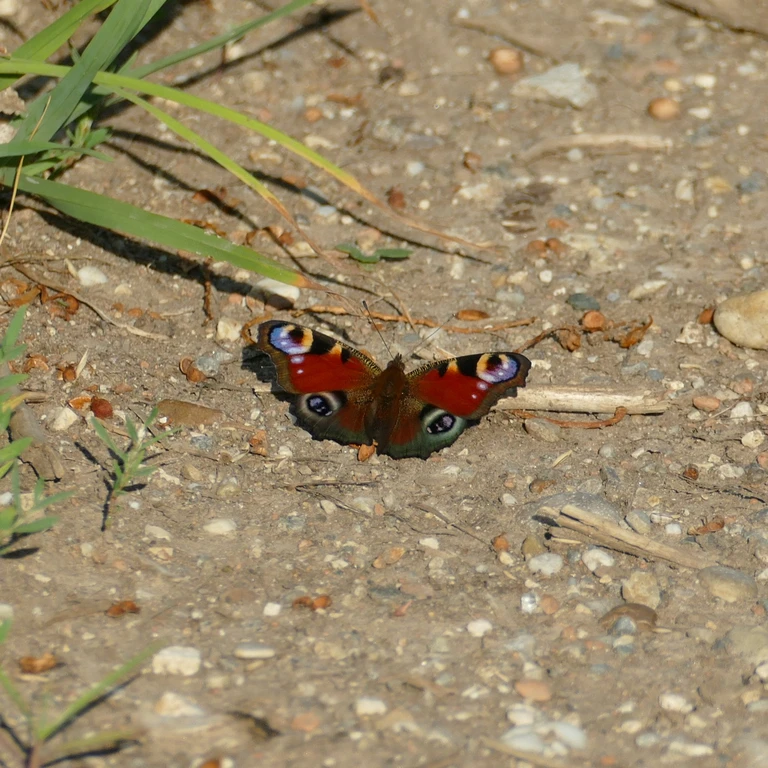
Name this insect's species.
Aglais io
